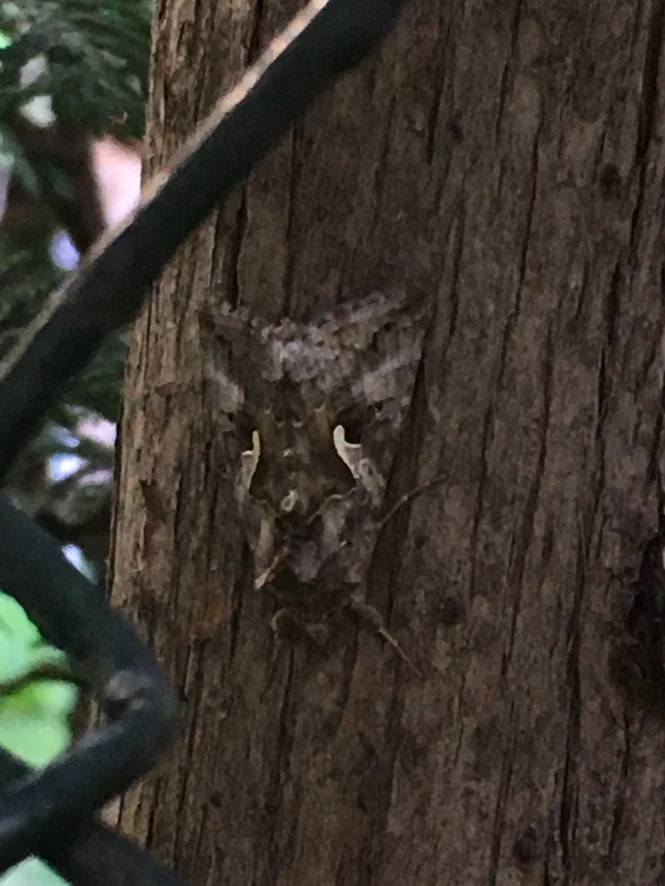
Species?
Autographa gamma
